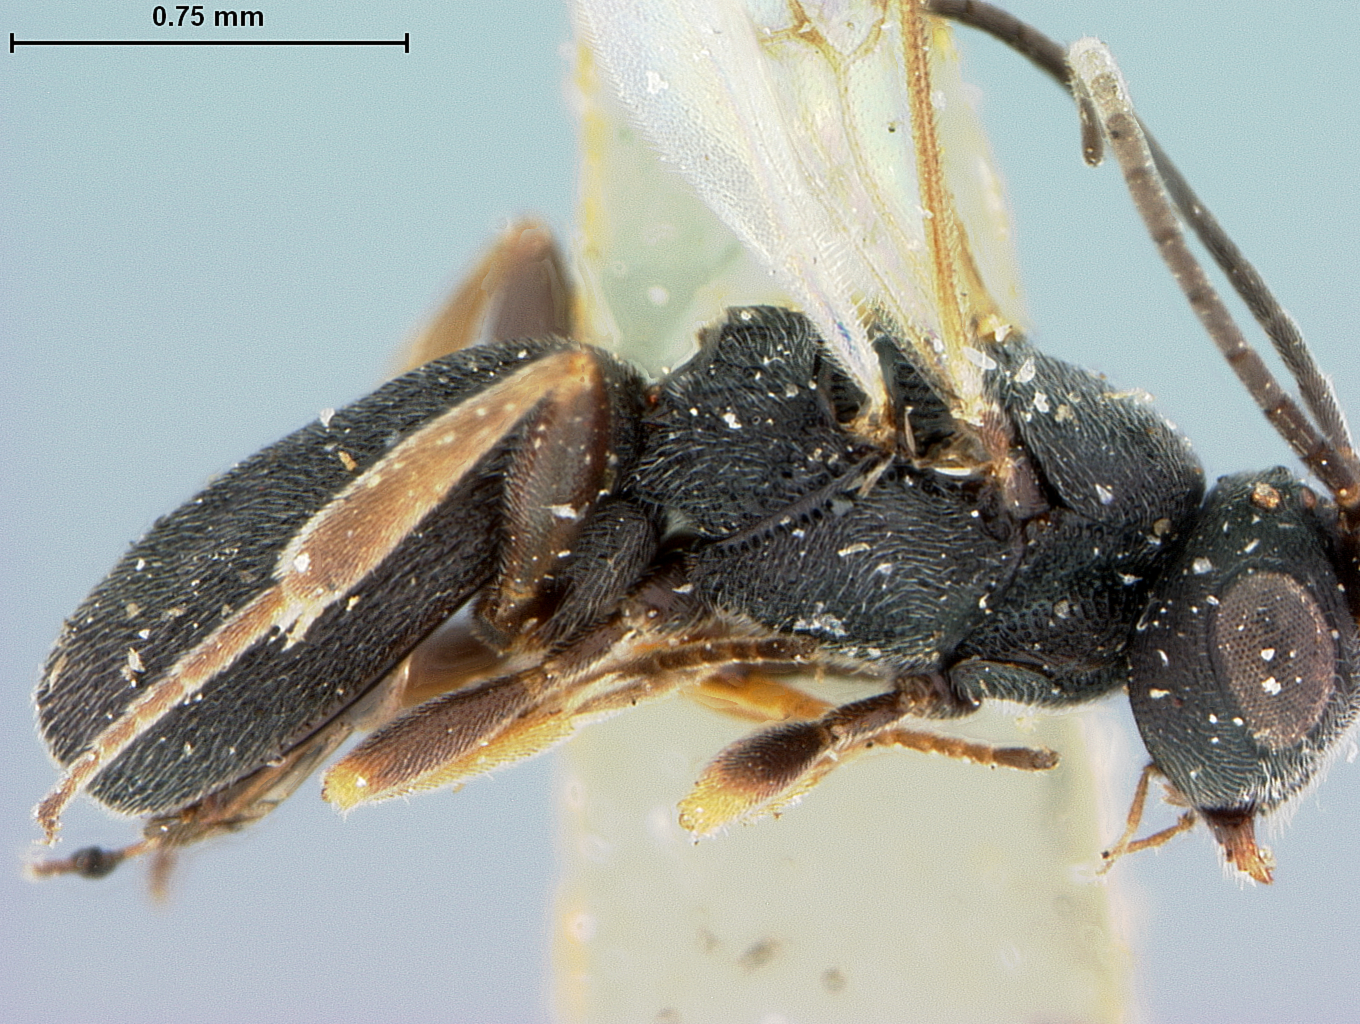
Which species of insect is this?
Chelonus eximius
